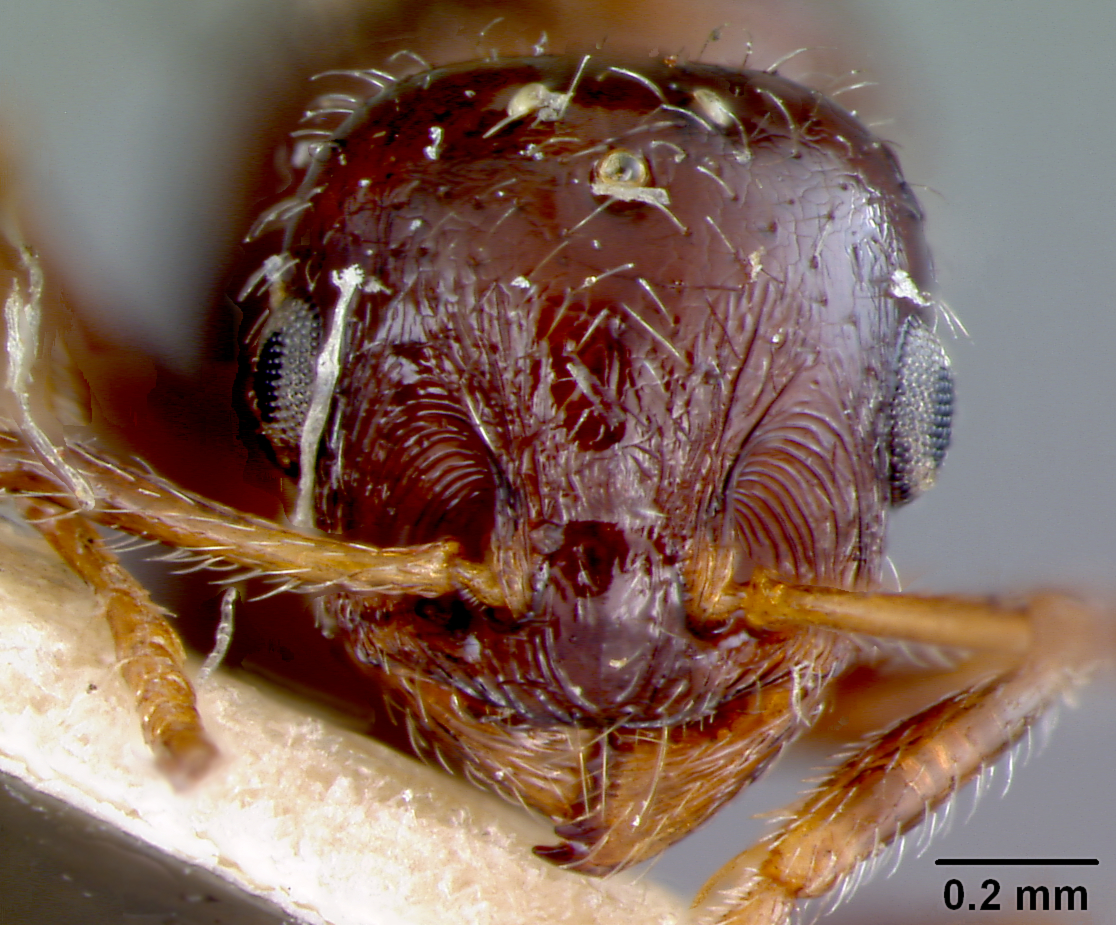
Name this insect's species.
Leptothorax manni
